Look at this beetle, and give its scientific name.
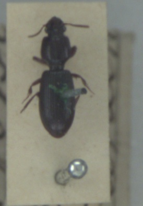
Clivina fossor
